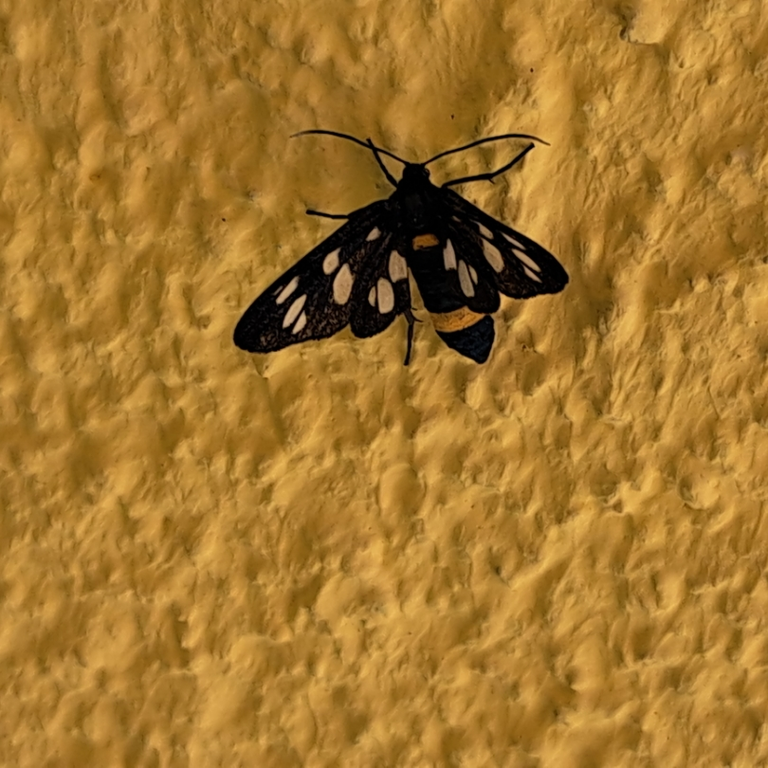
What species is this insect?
Amata phegea
